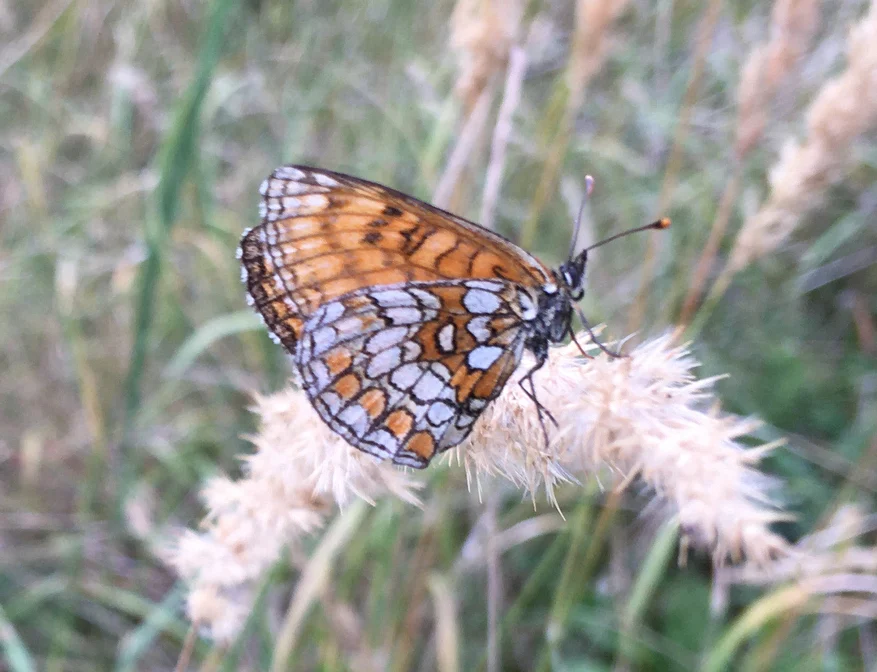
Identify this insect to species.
Melitaea athalia
